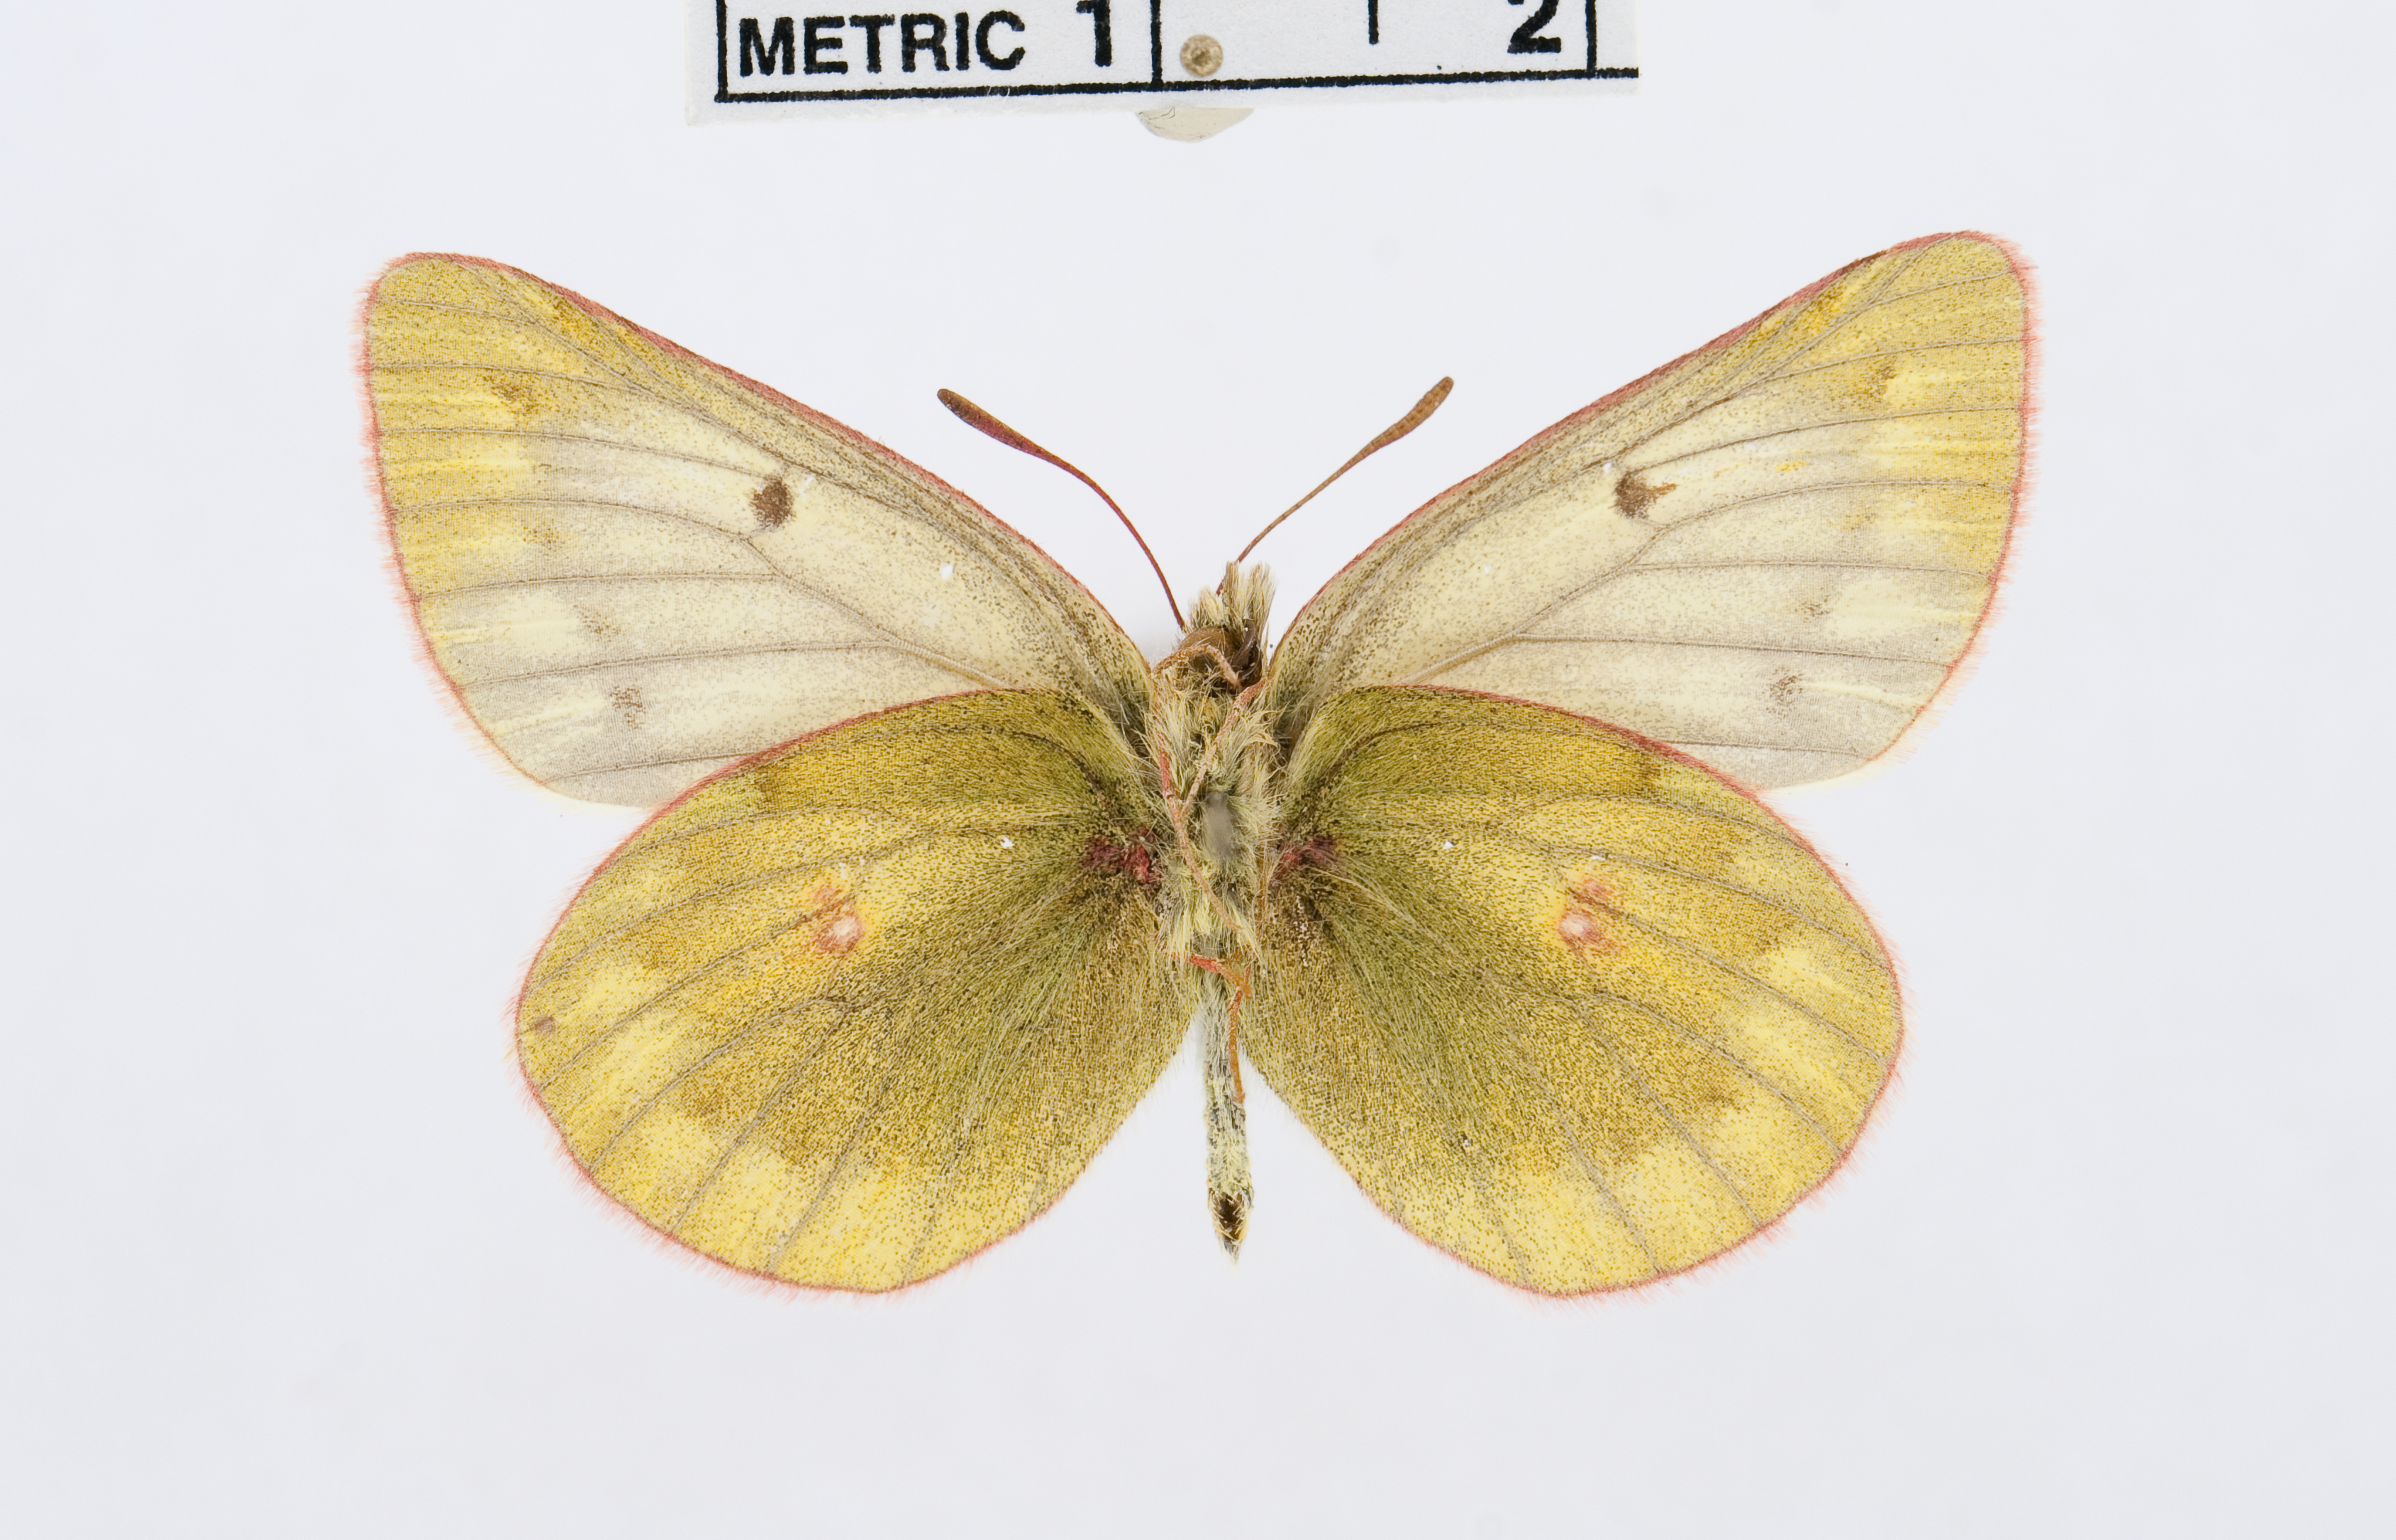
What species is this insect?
Colias ladakensis
